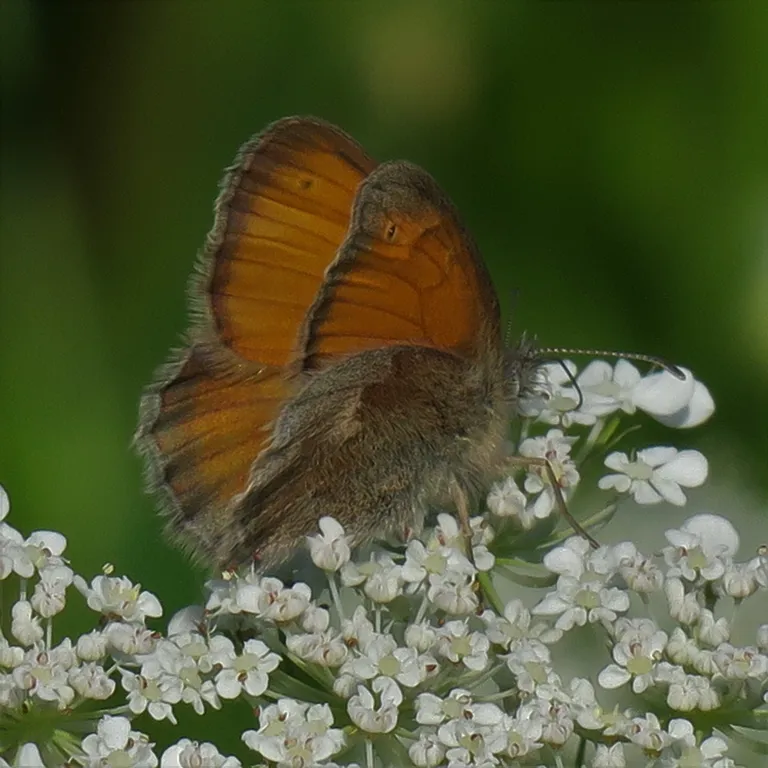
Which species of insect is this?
Coenonympha pamphilus
